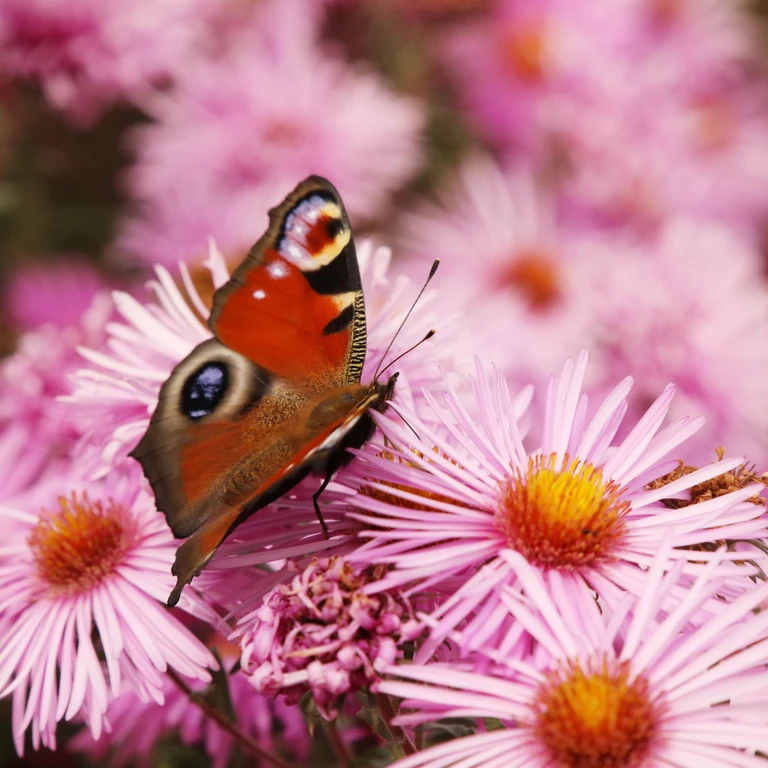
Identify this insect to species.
Aglais io
